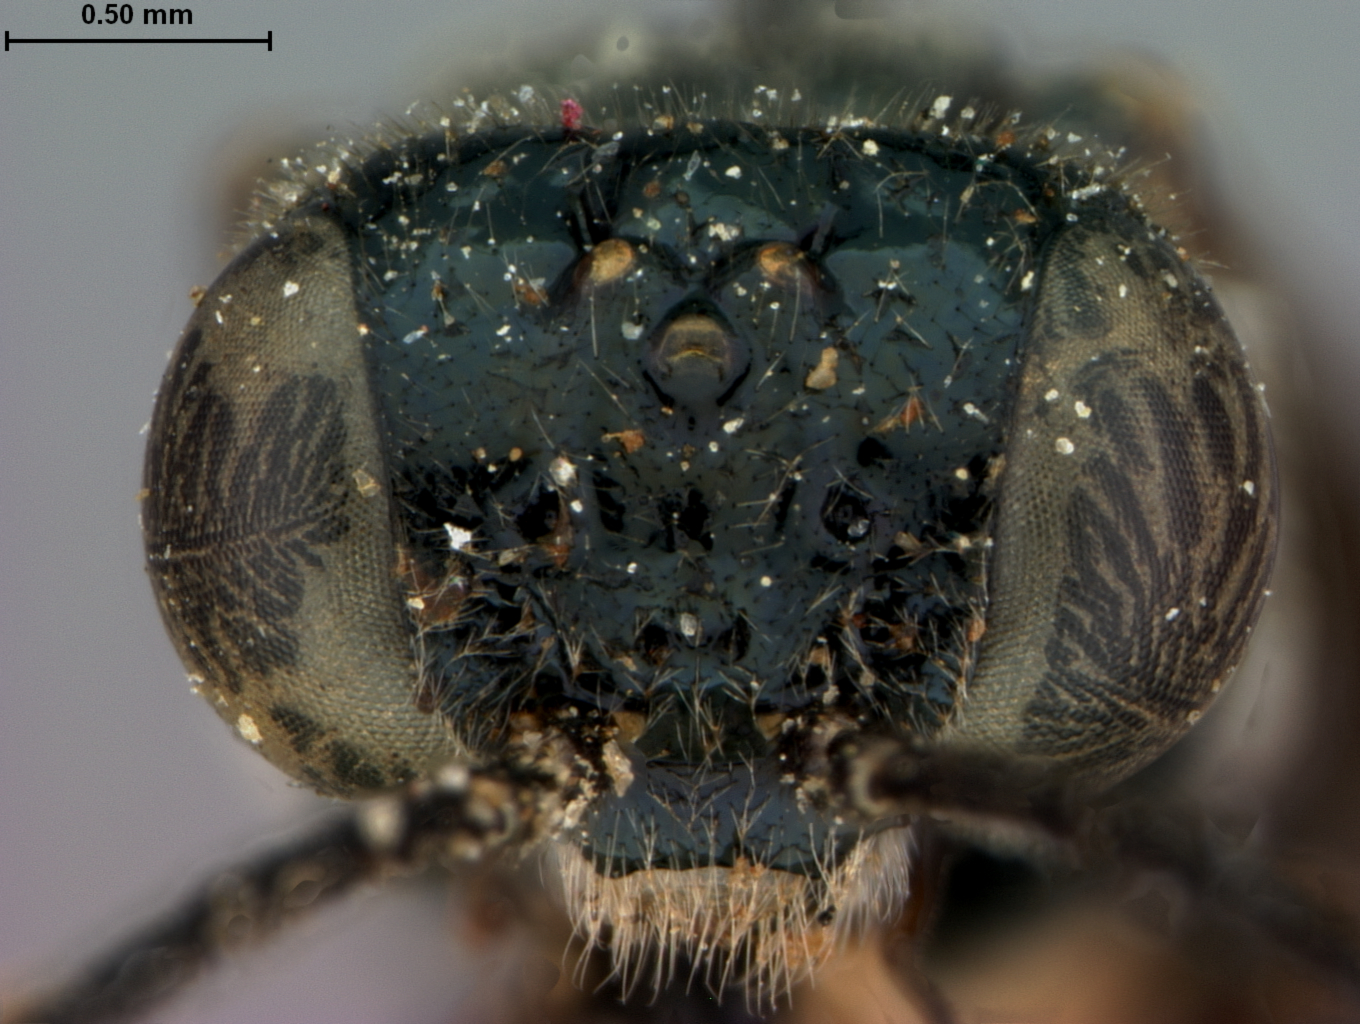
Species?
Stromboceros assamensis
